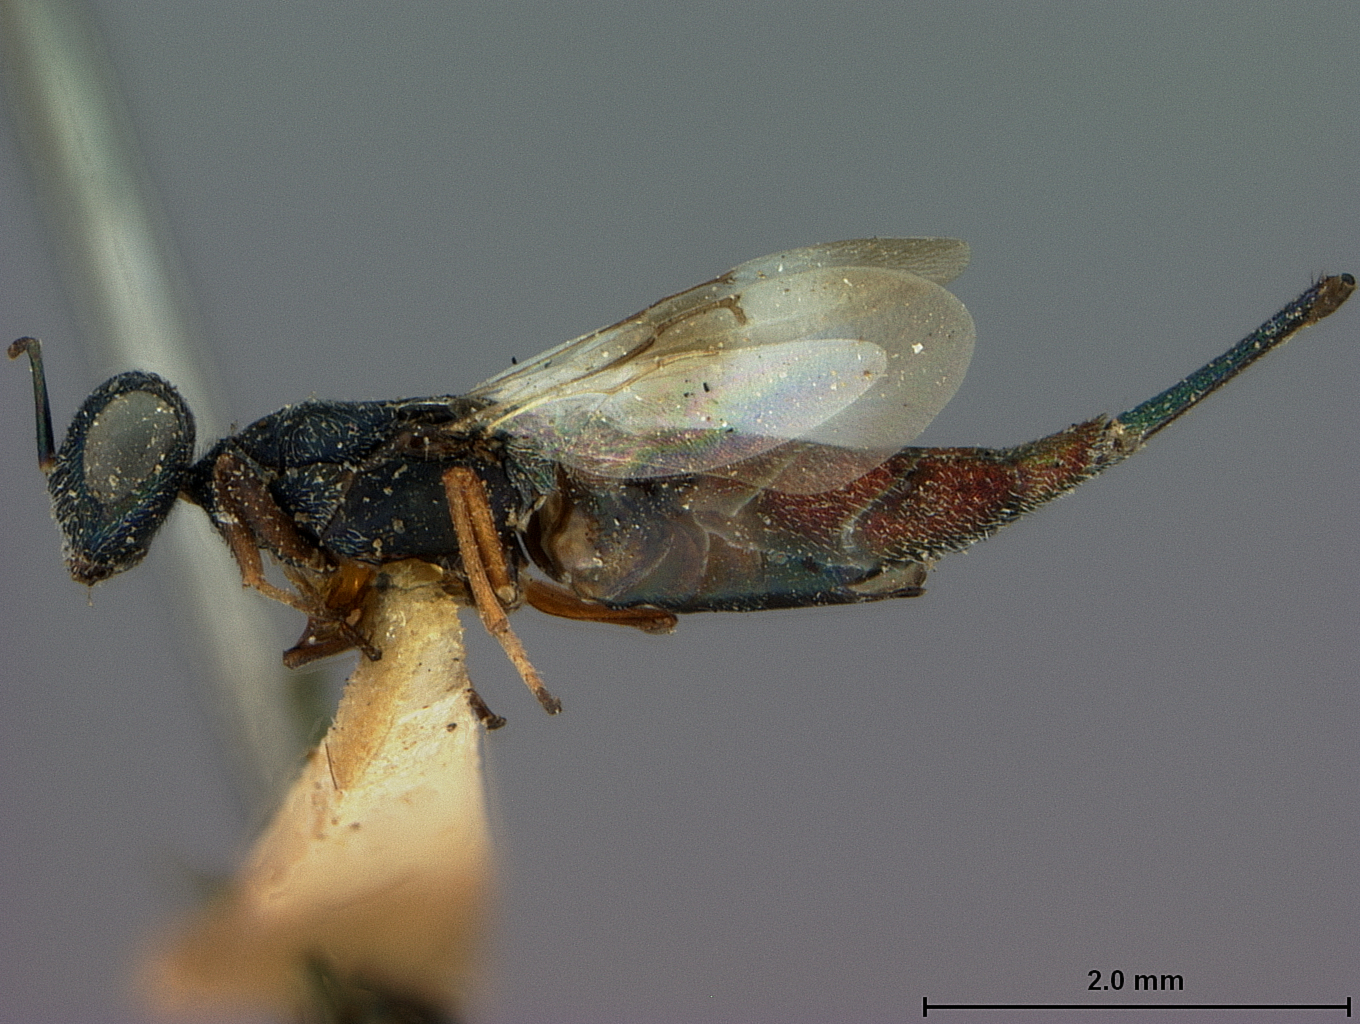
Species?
Ratzeburgia coquillettii
